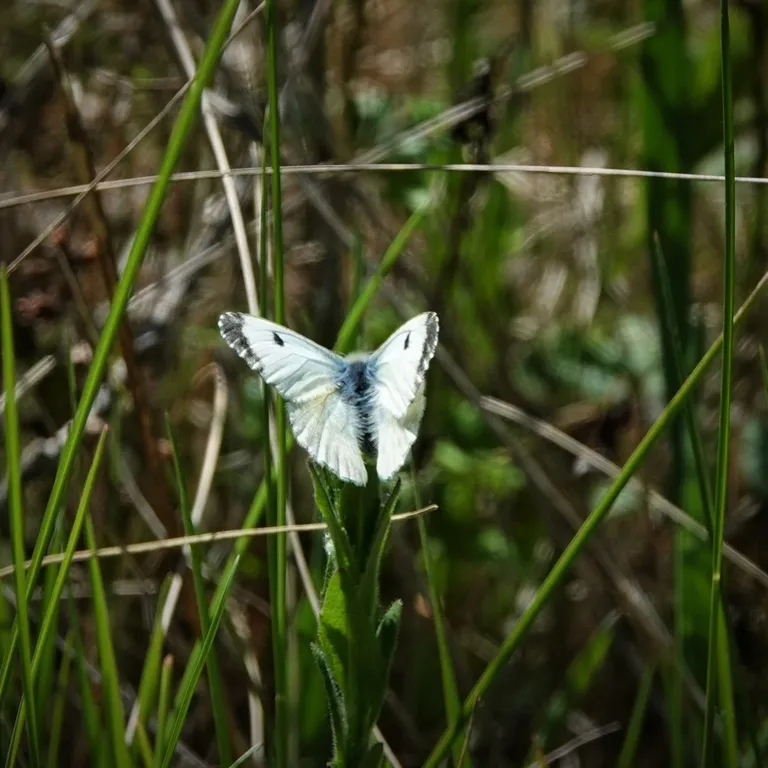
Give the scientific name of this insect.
Anthocharis cardamines
